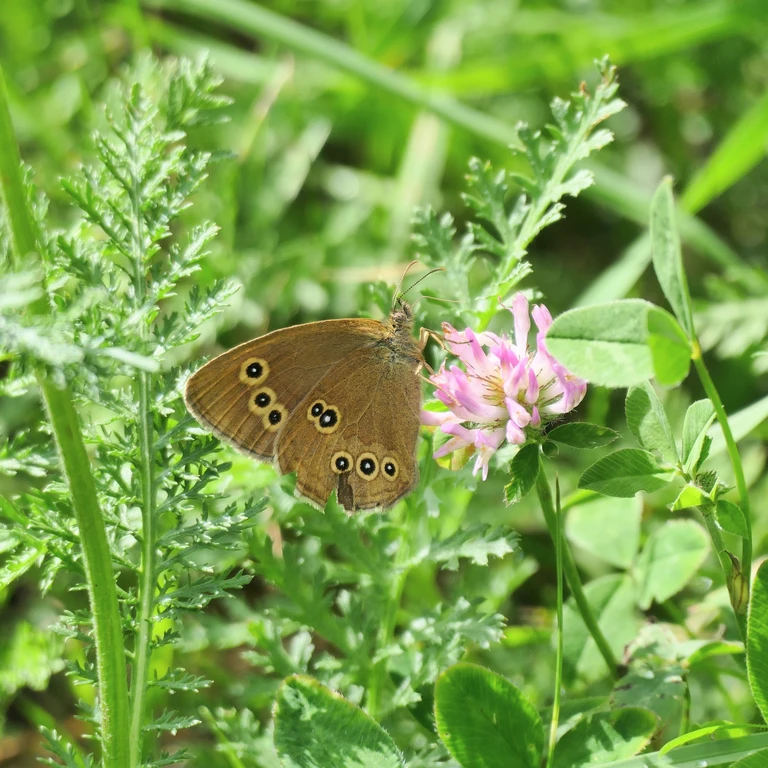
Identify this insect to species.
Aphantopus hyperantus
